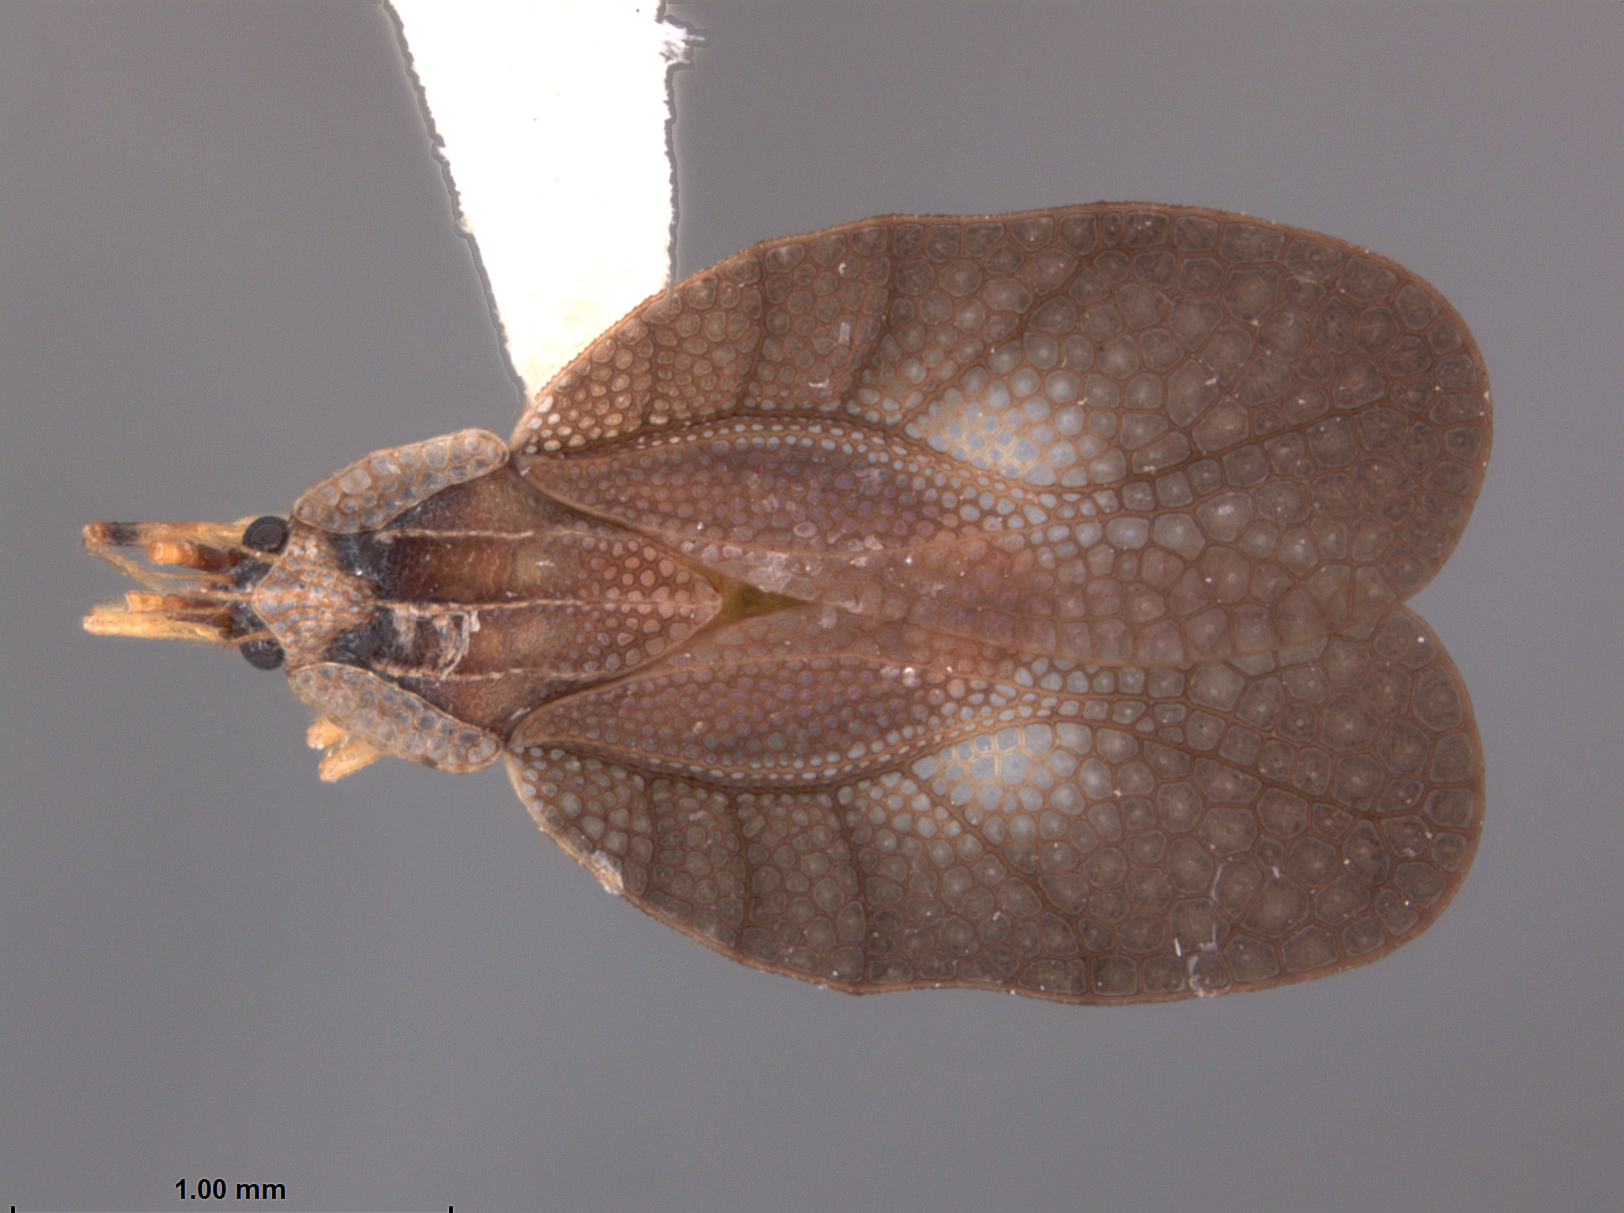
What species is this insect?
Leptodictya fusca
